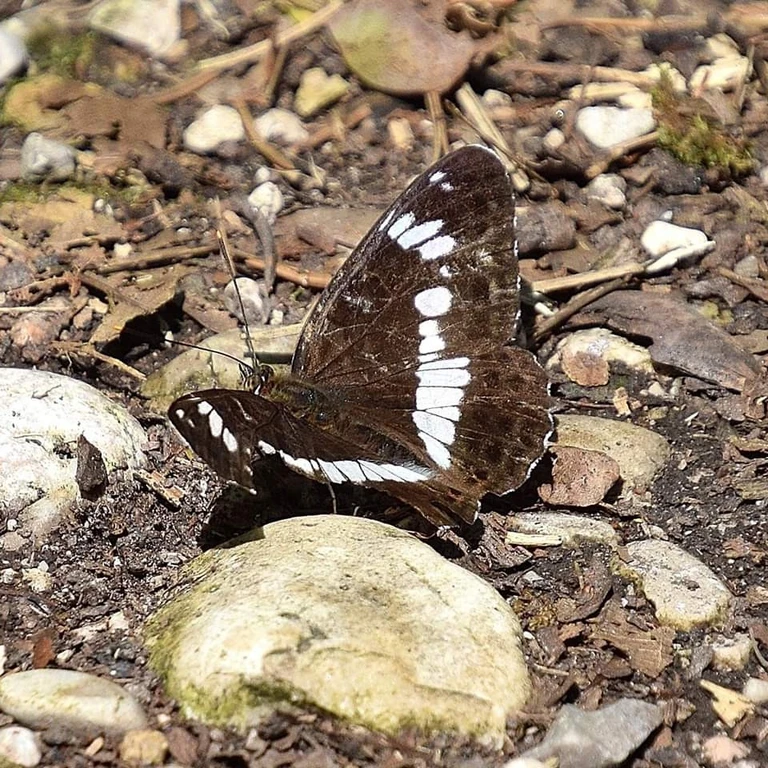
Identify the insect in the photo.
Limenitis camilla (also Ladoga camilla)
